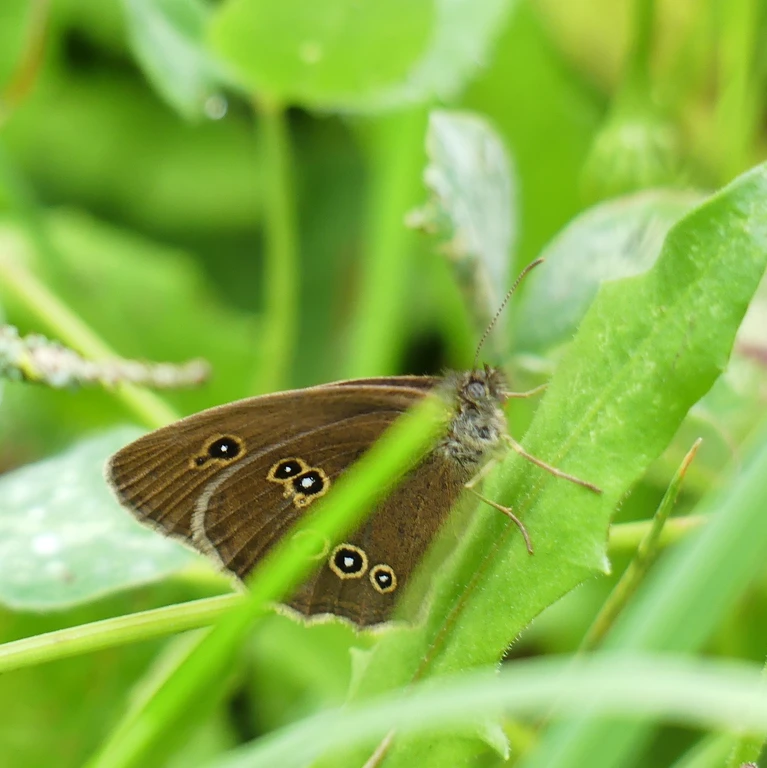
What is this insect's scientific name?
Aphantopus hyperantus
